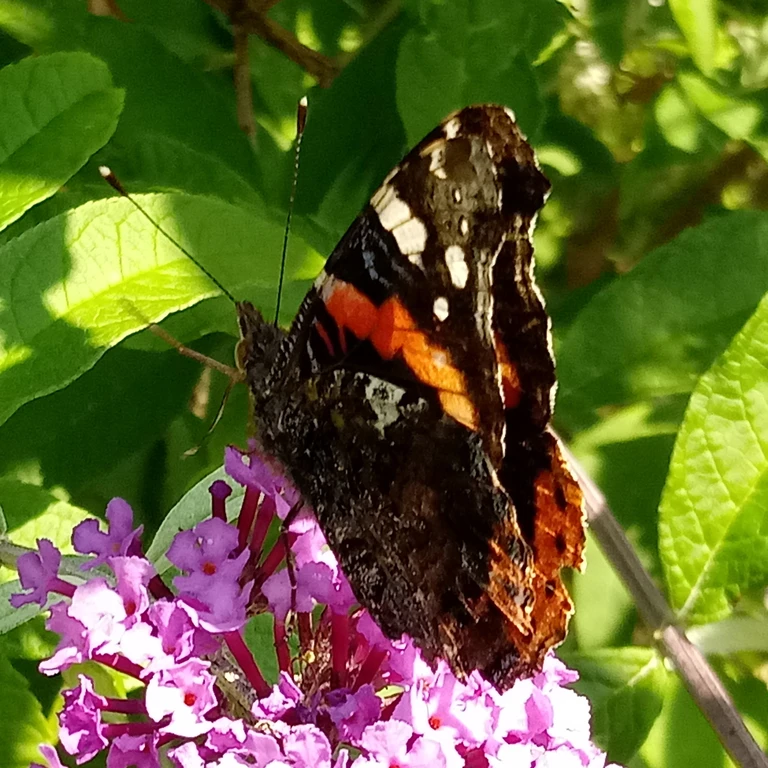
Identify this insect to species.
Vanessa atalanta
